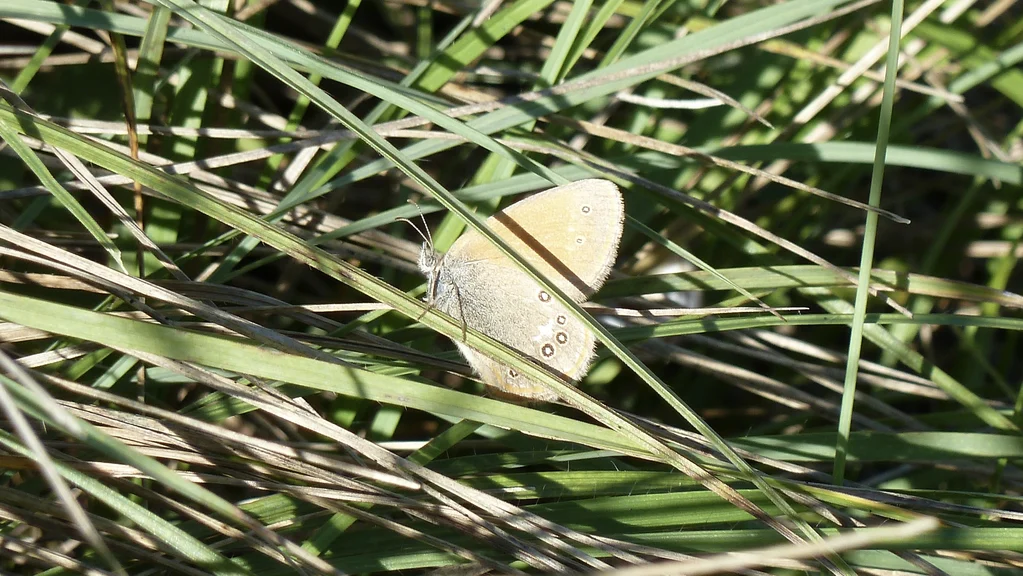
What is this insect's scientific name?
Coenonympha glycerion (also Coenonympha iphis)
